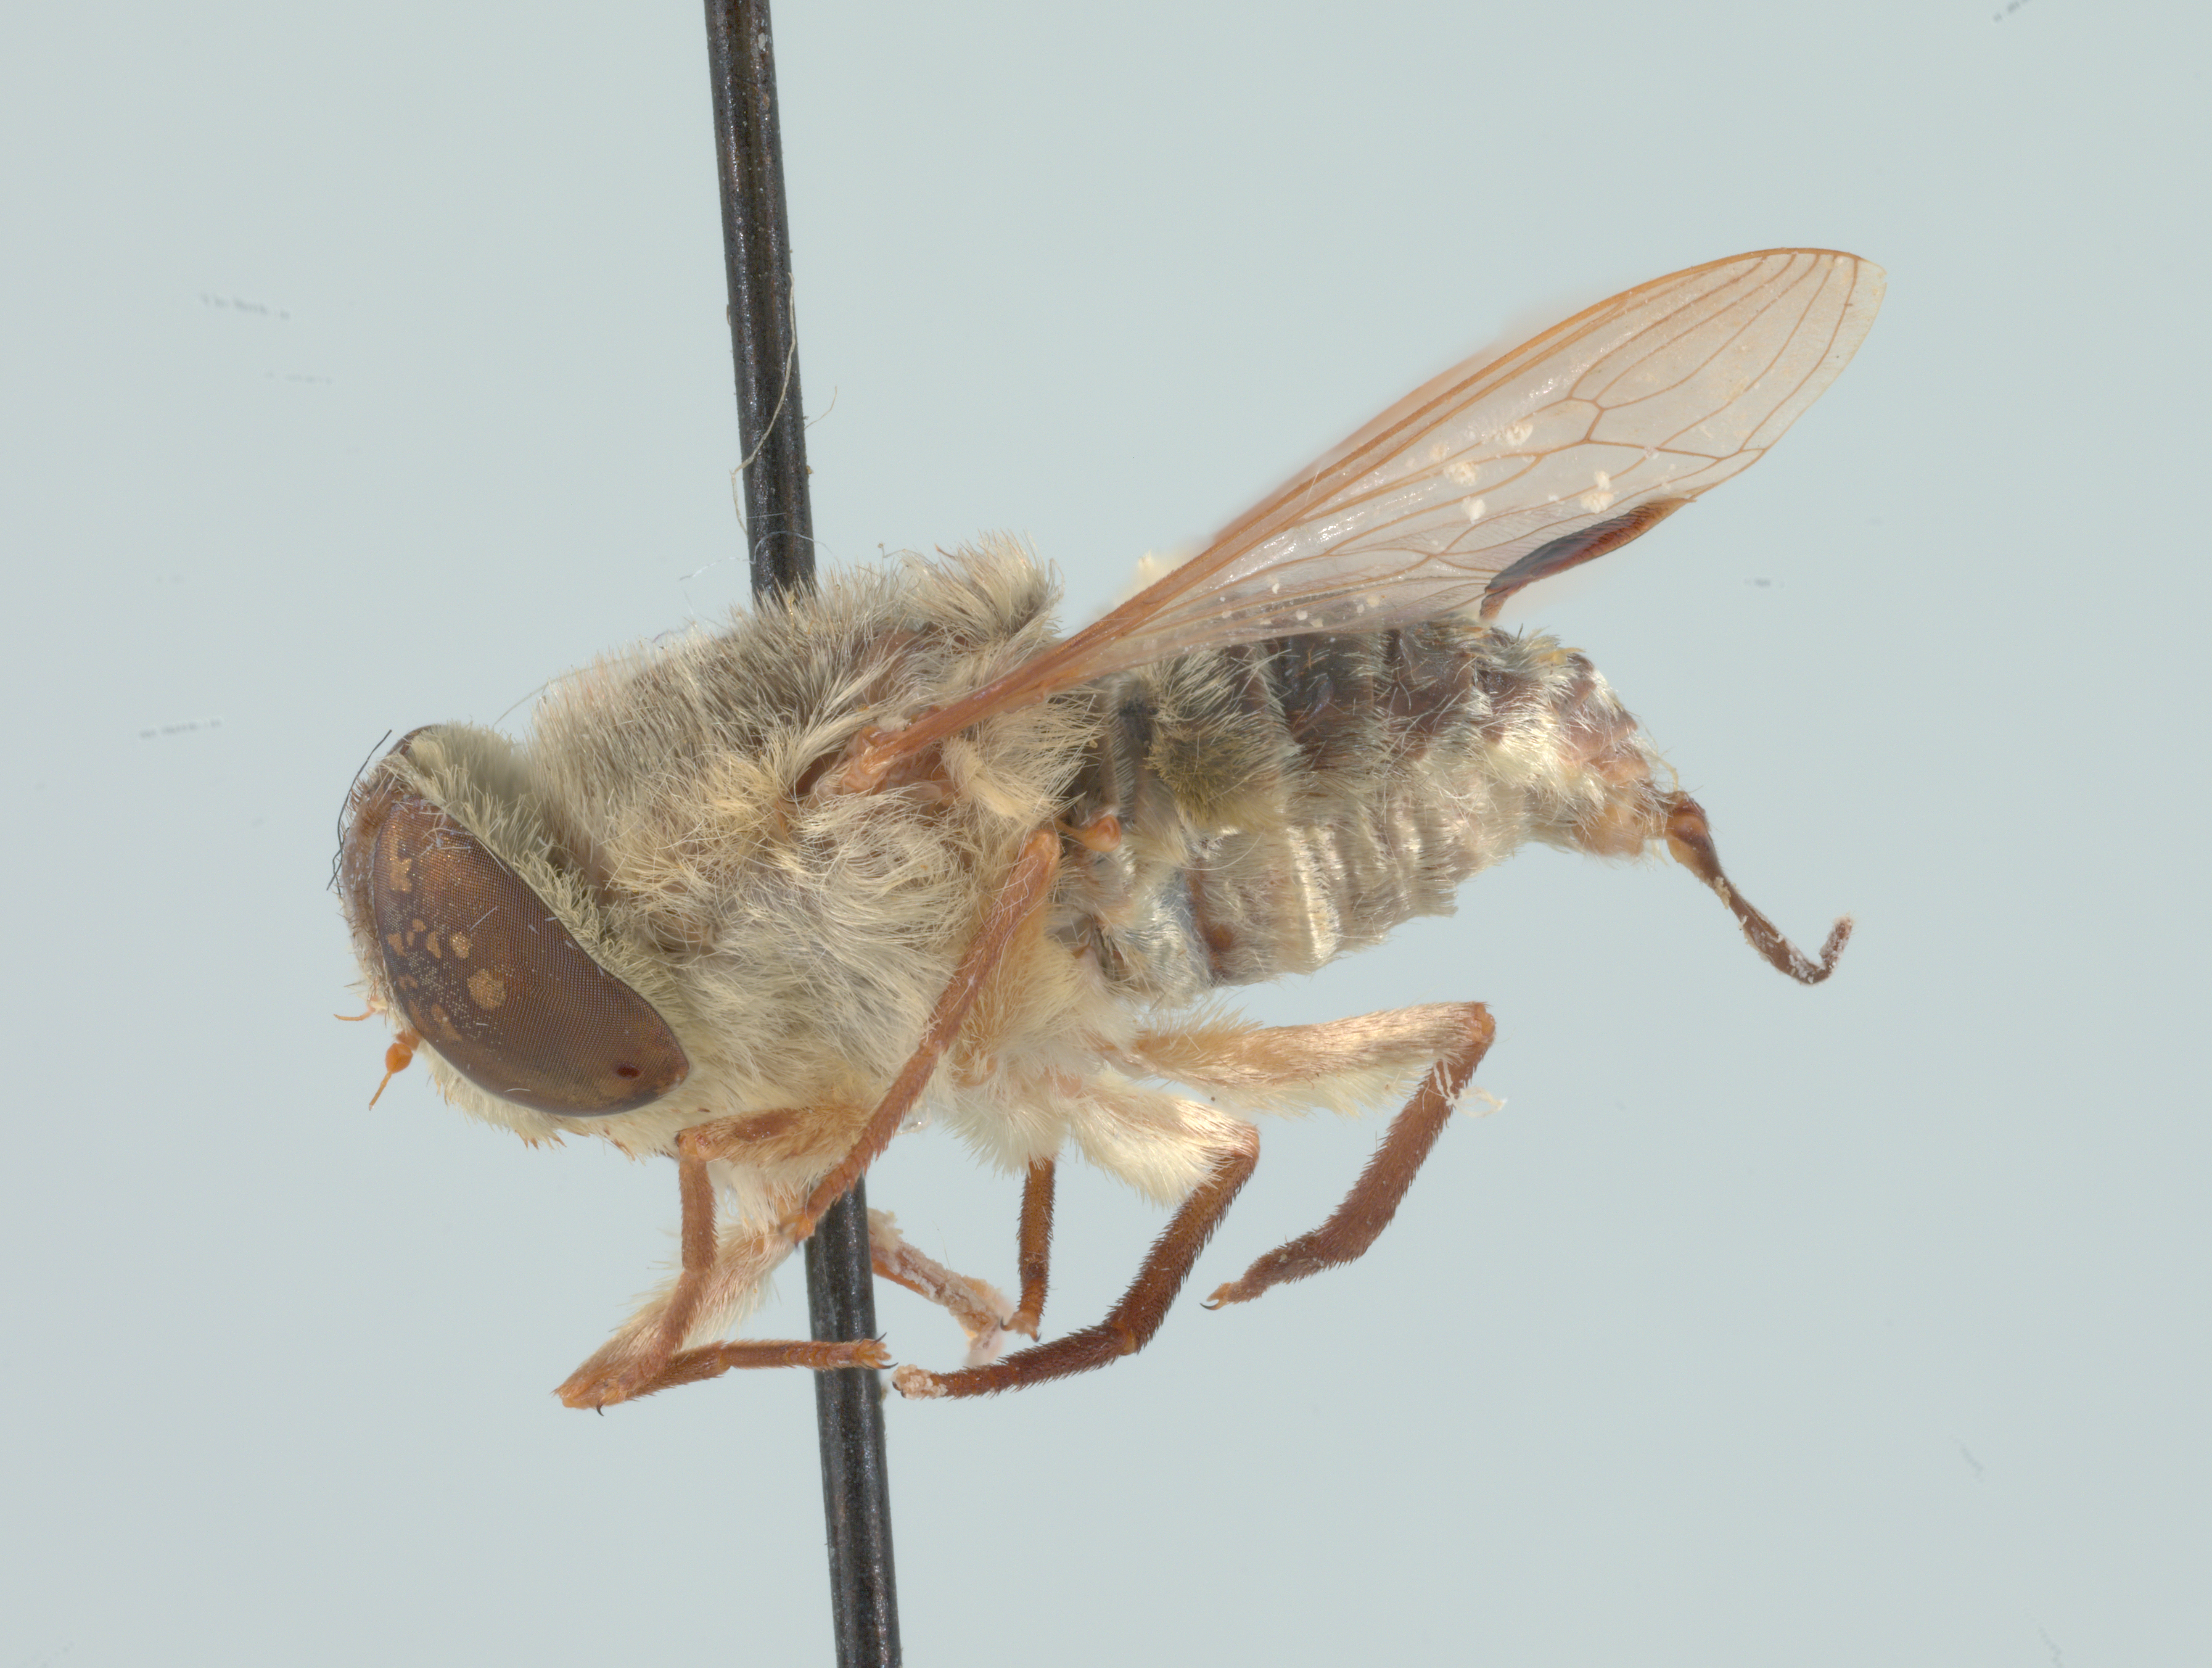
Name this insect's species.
Neorhynchocephalus volaticus
